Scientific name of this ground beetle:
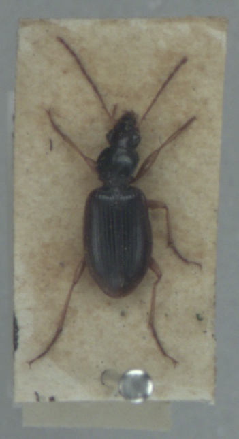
Paranchus albipes
